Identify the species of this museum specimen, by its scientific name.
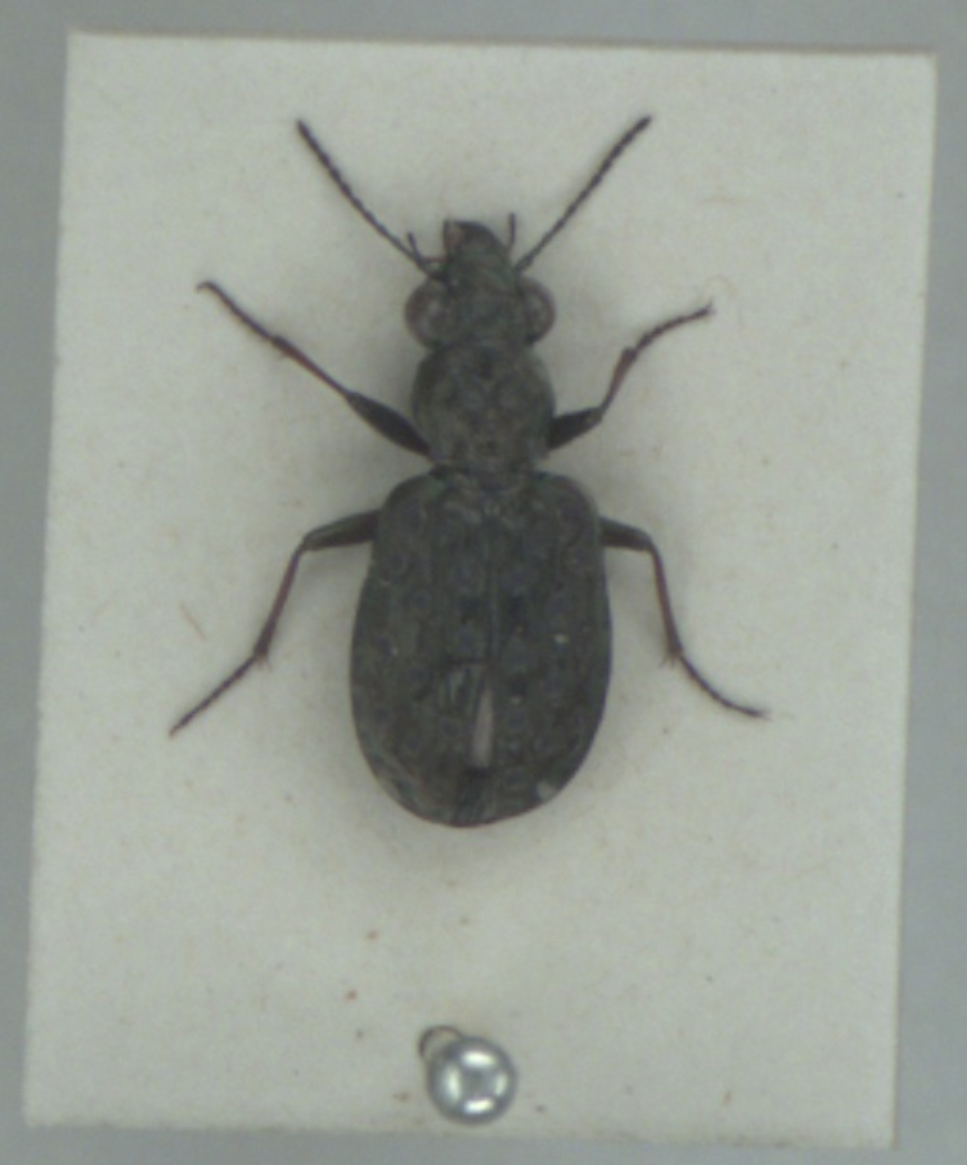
Elaphrus cupreus
